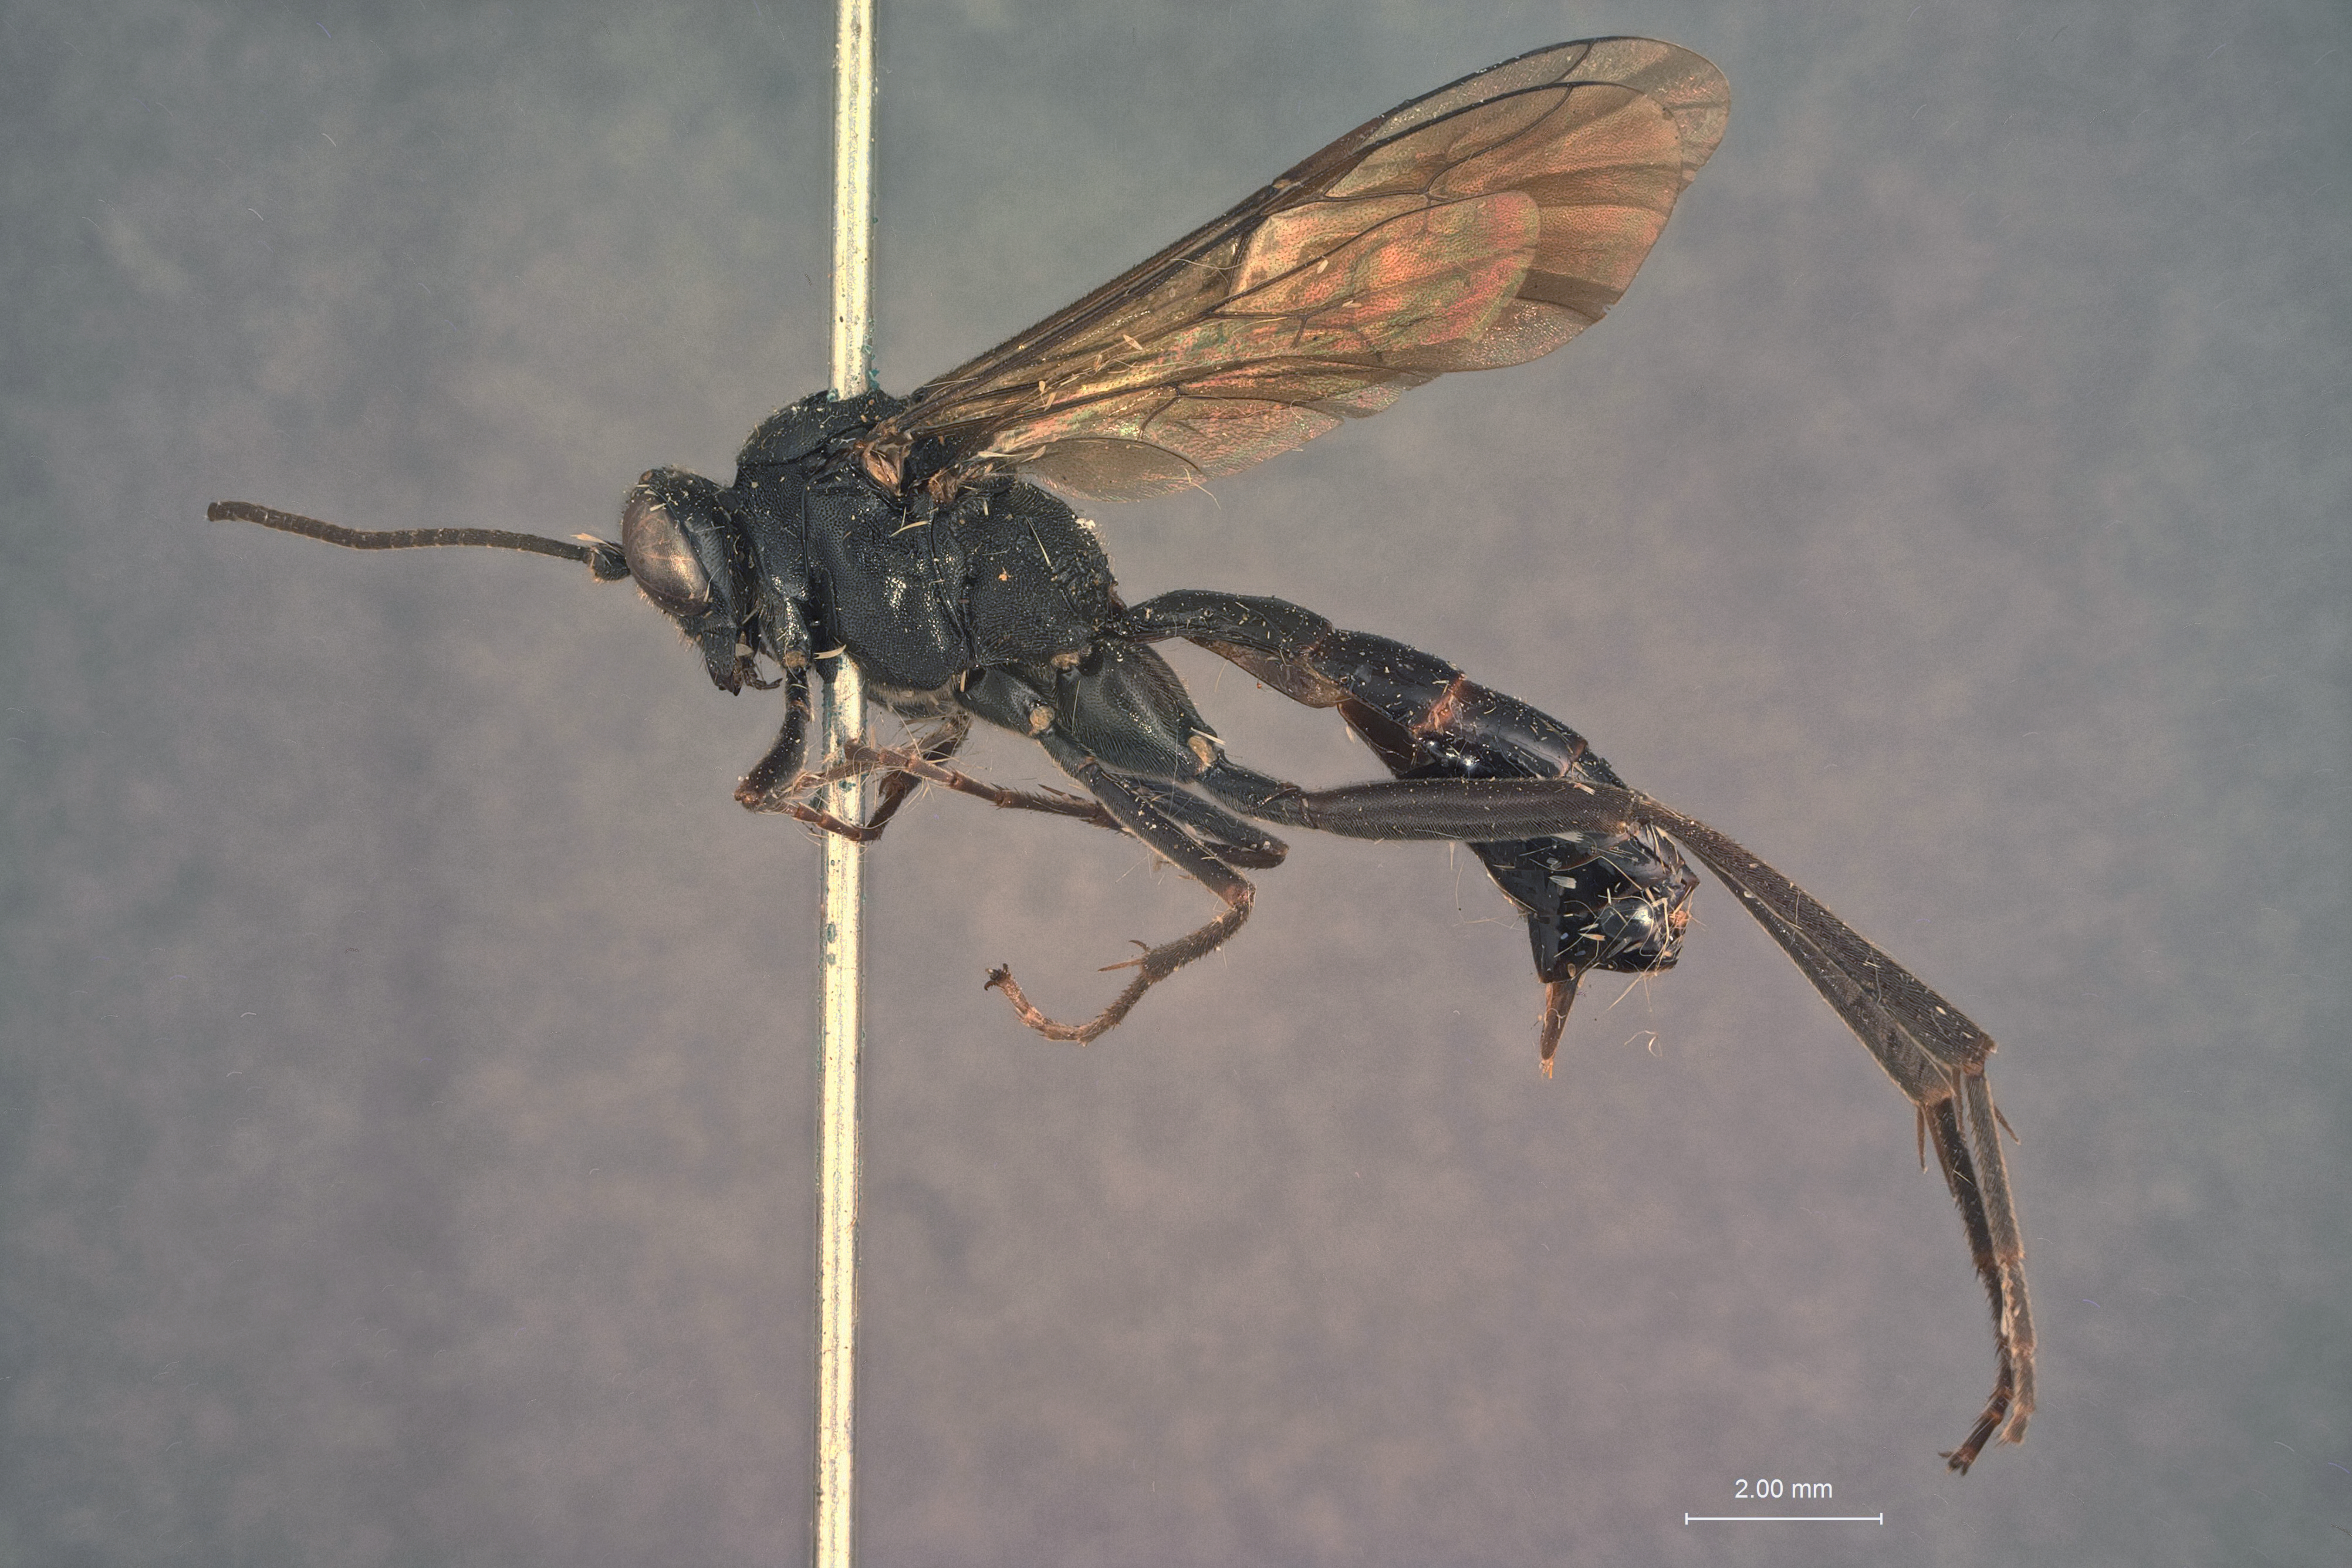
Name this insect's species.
Exetastes coloradensis
